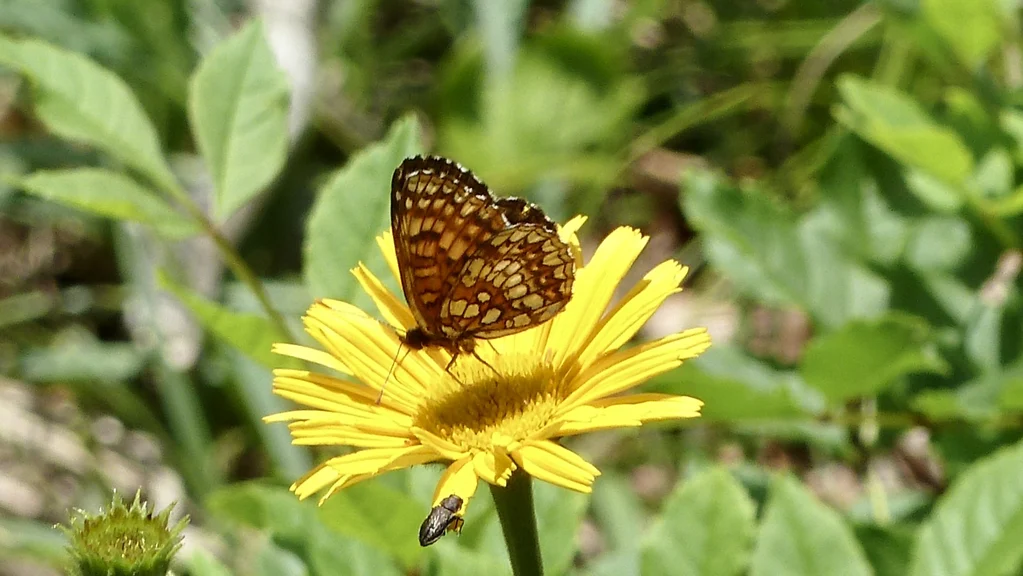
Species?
Melitaea diamina
